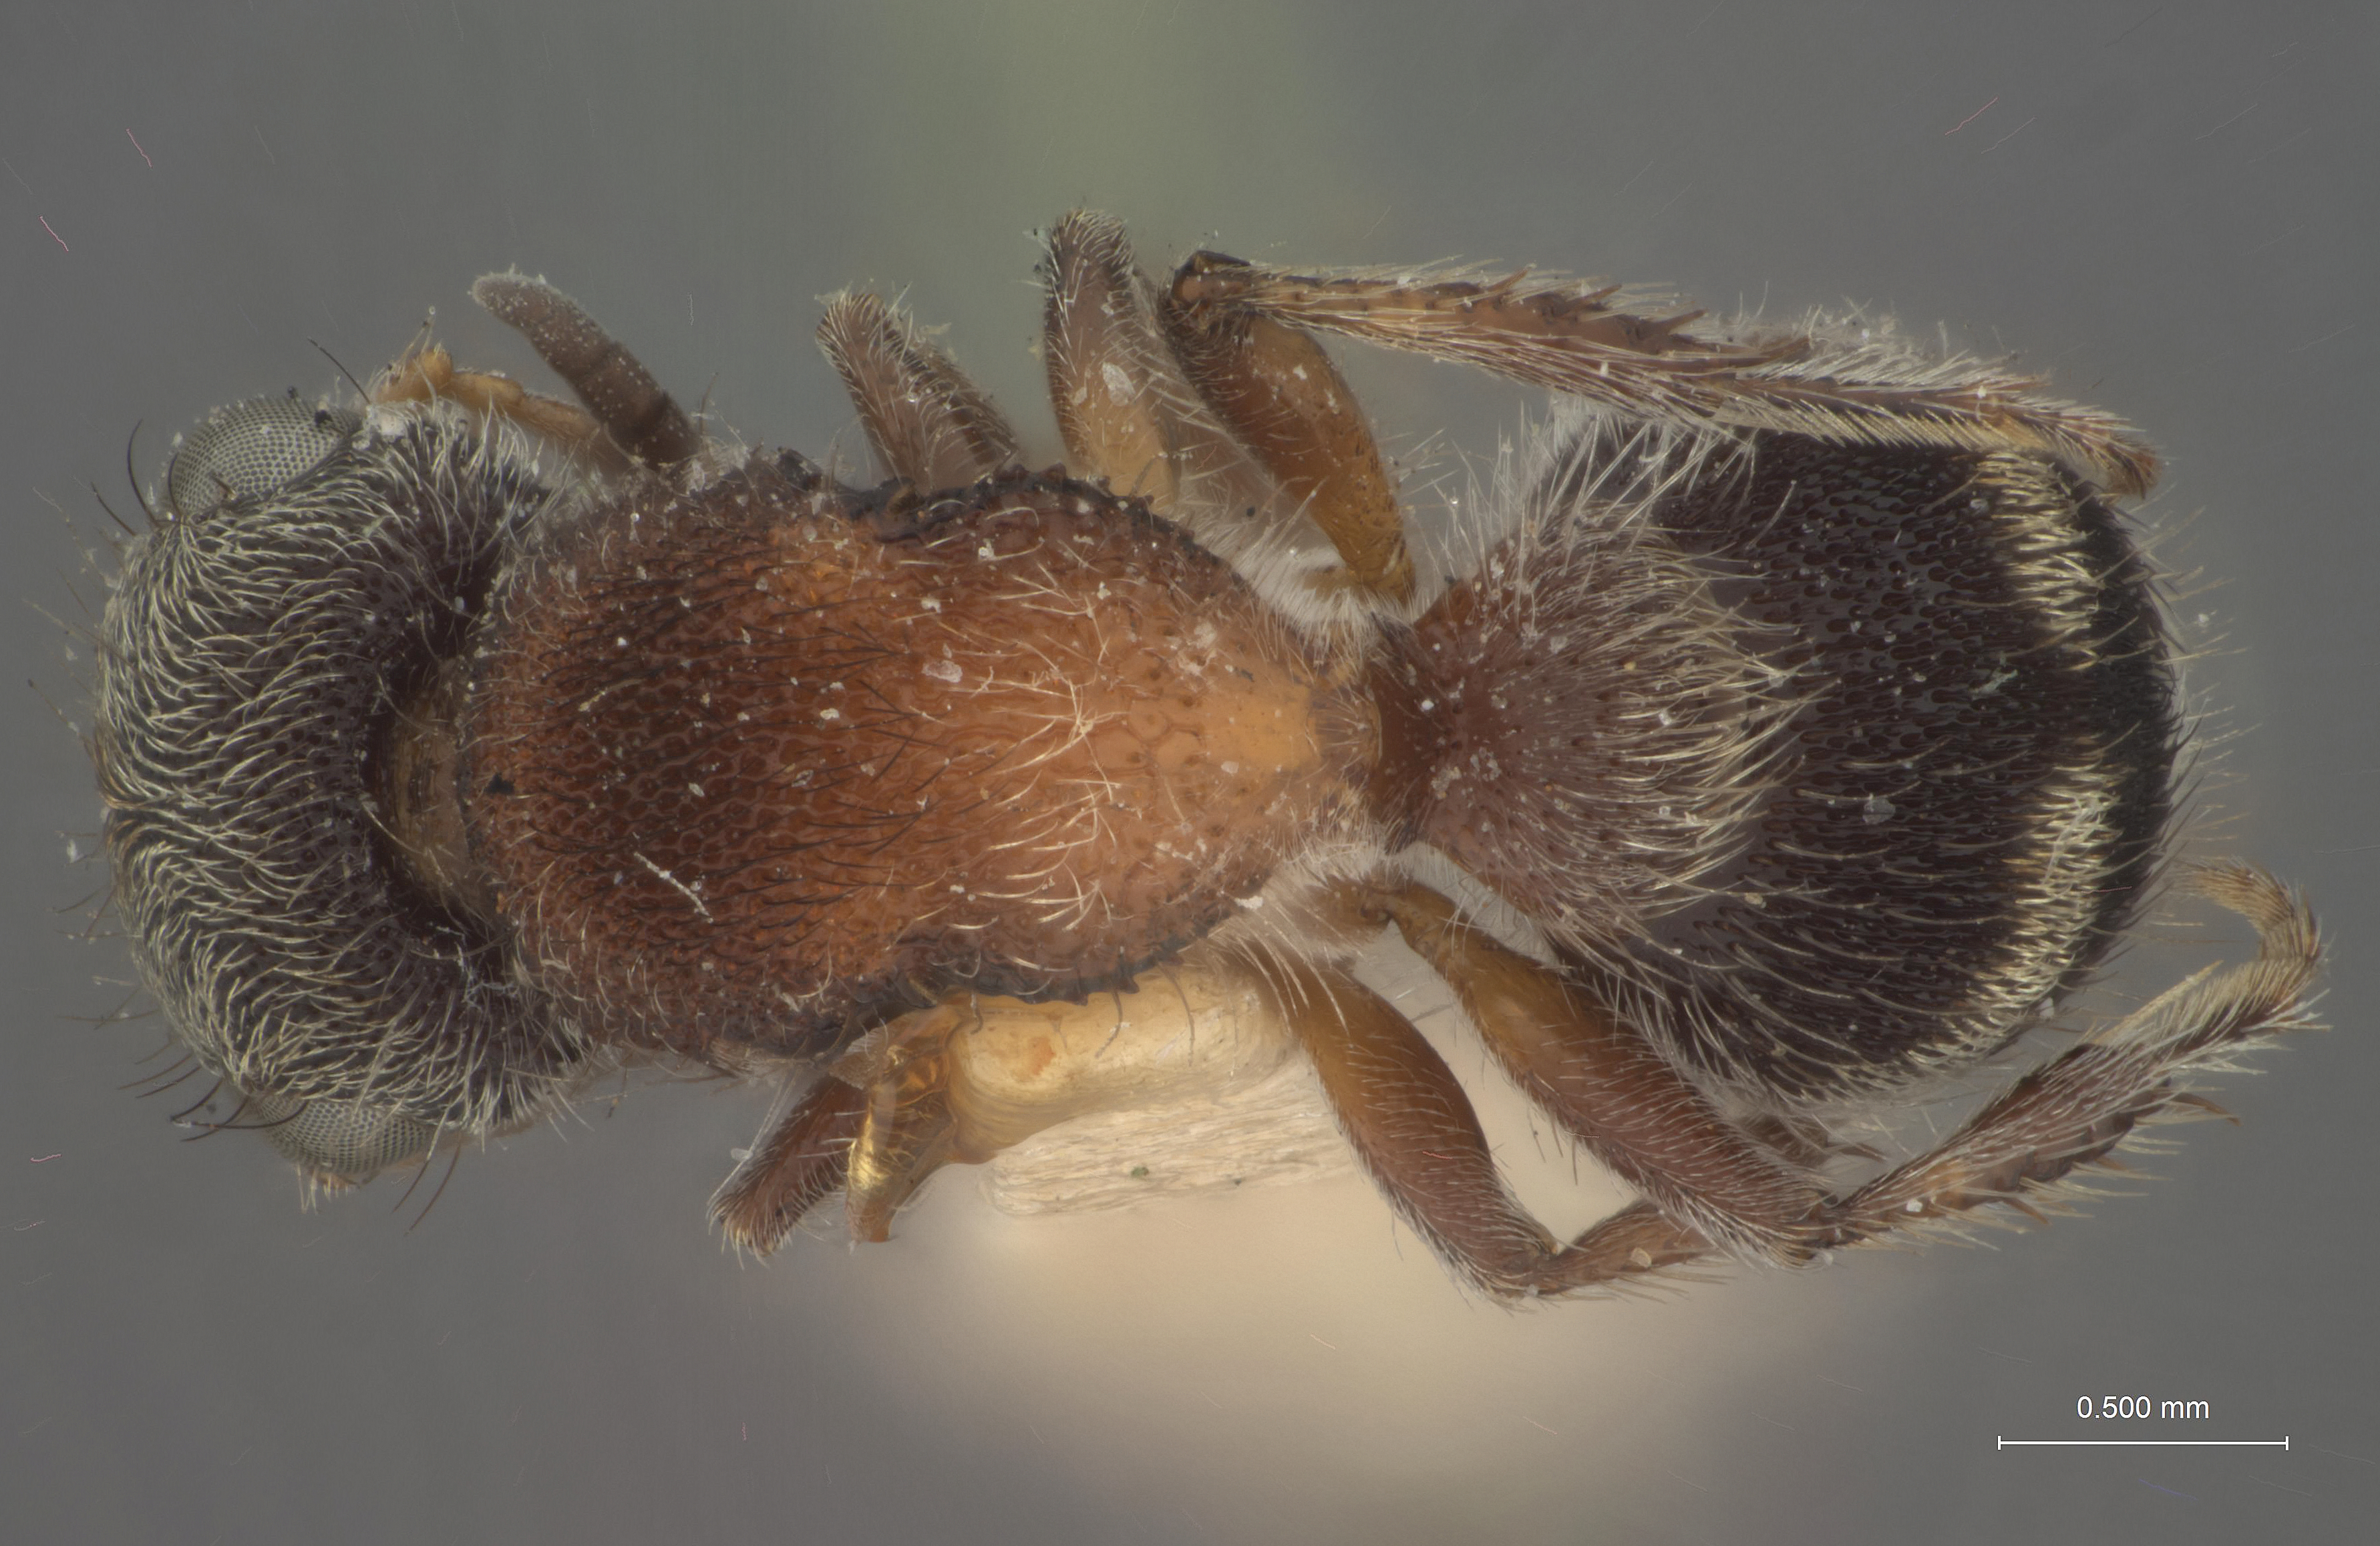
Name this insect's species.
Darditilla bachmanni
